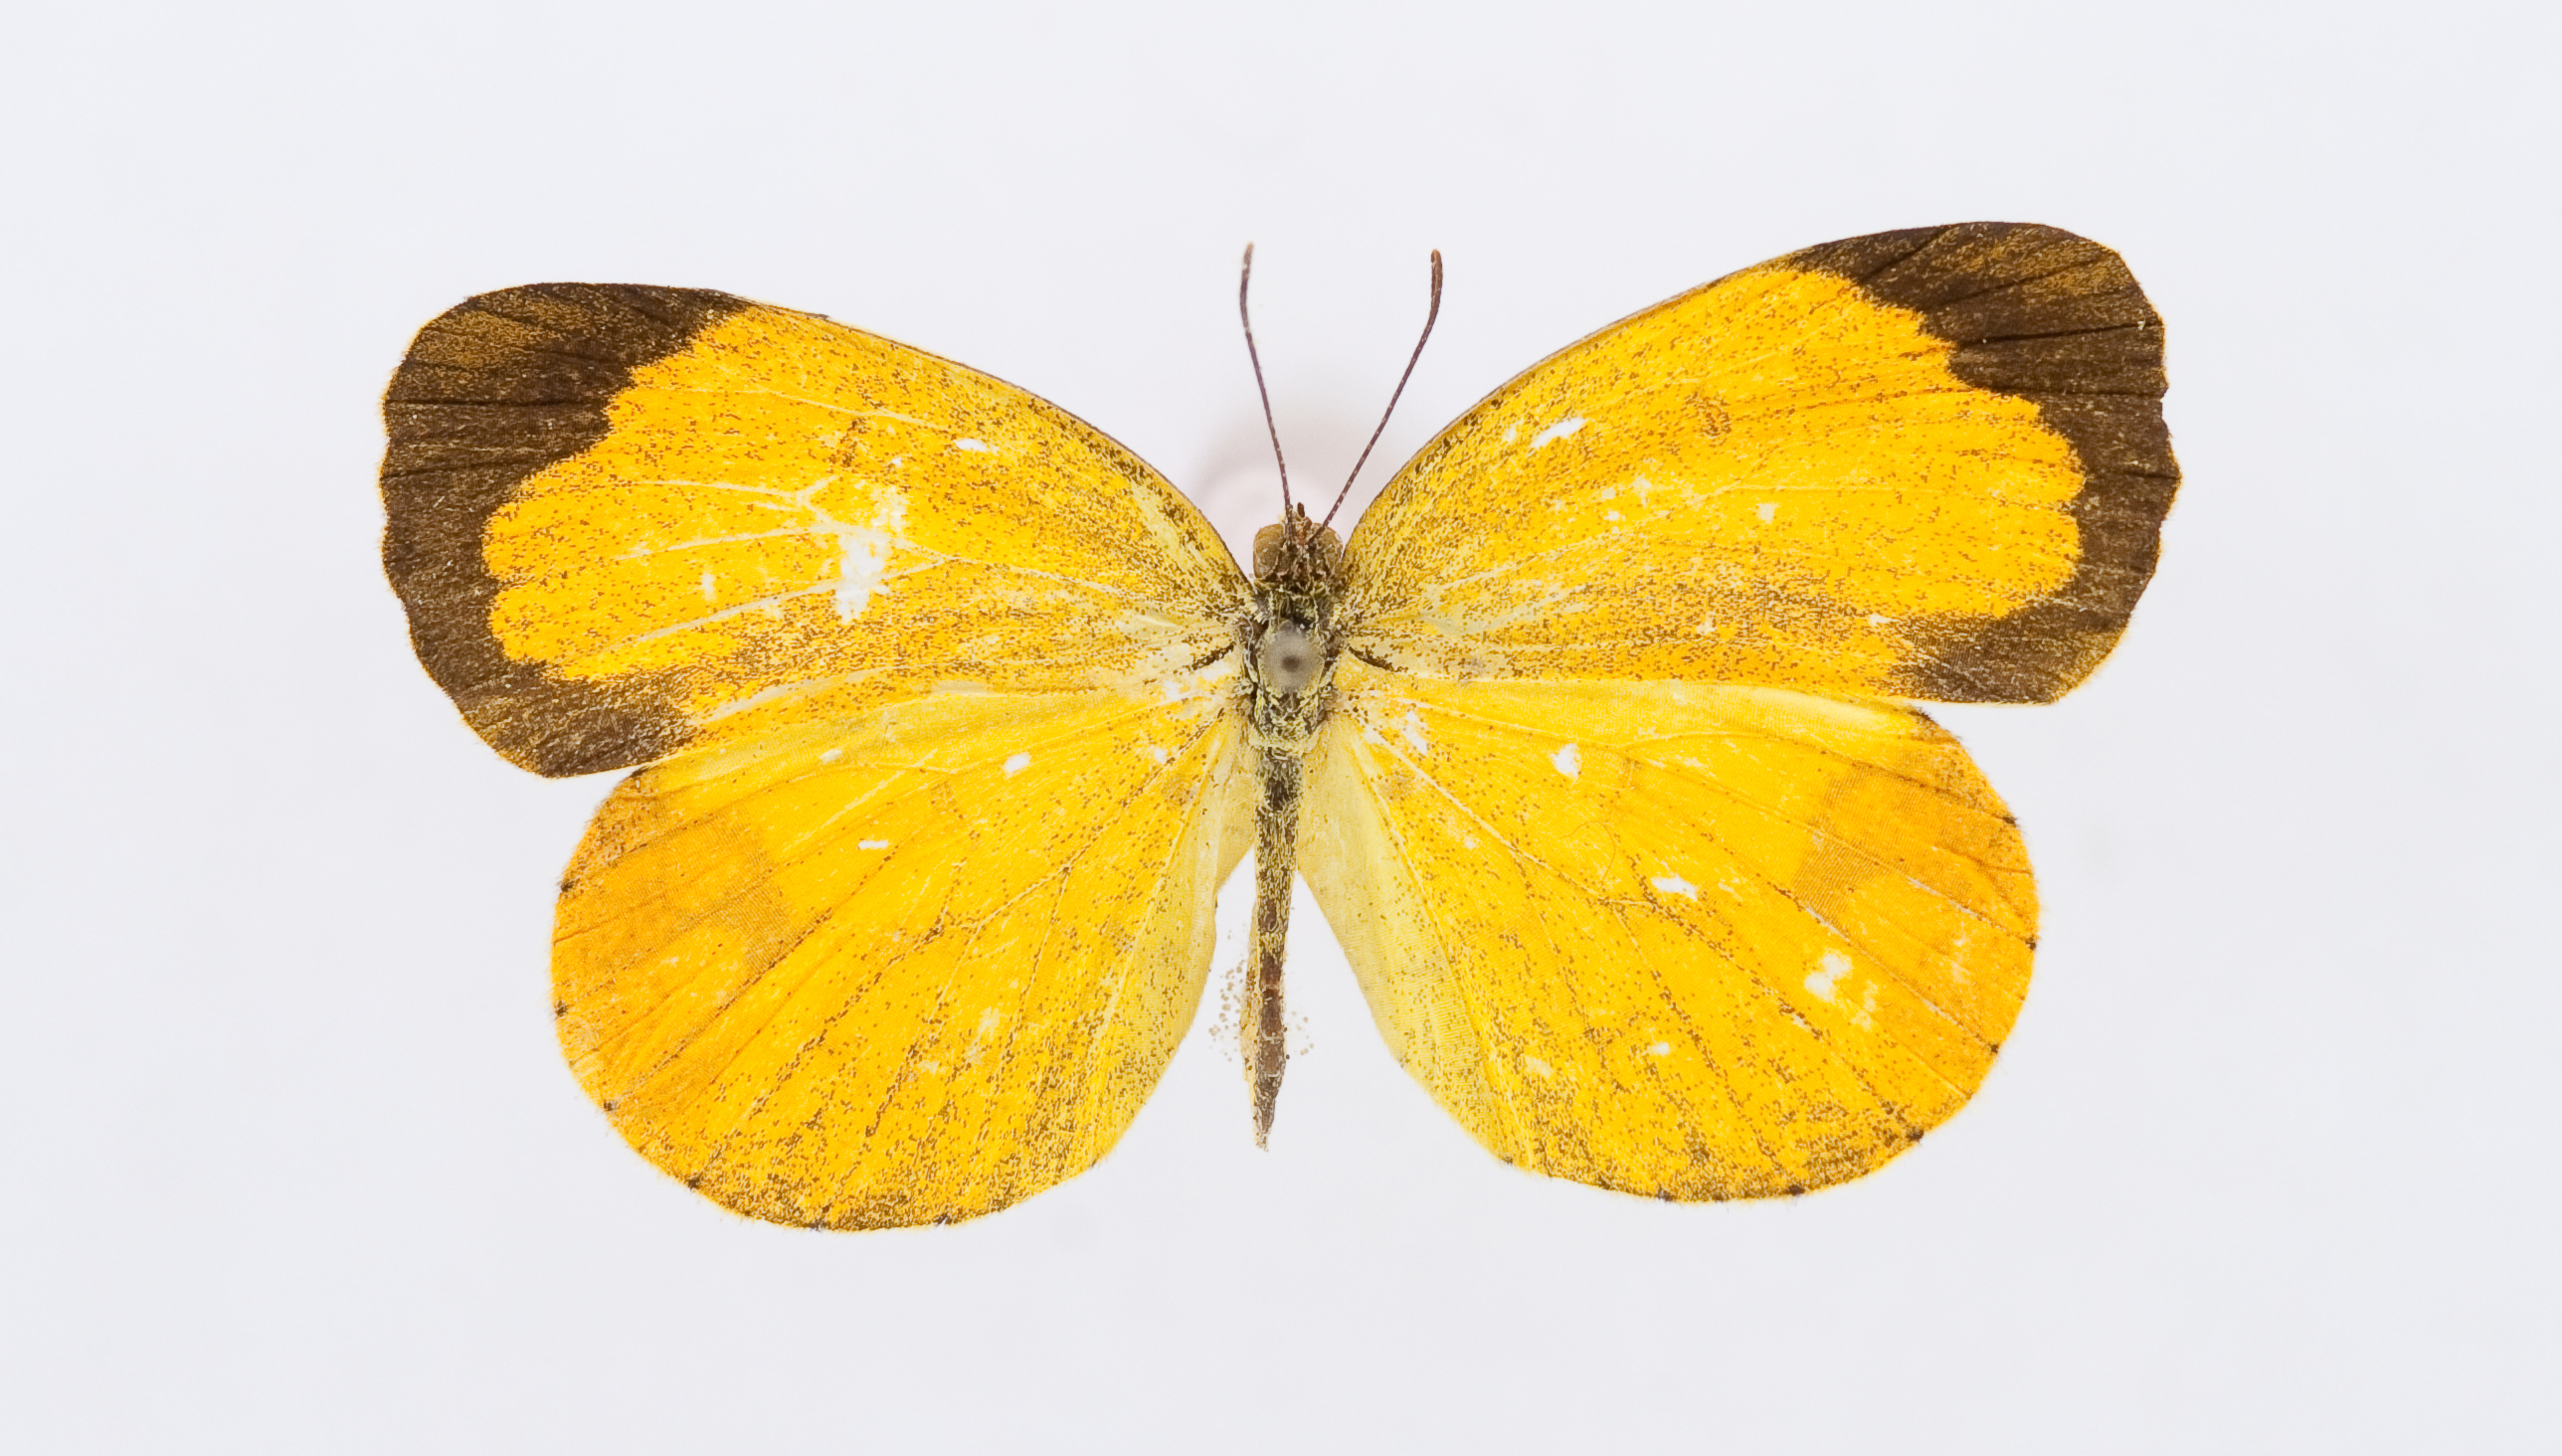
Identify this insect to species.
Pyrisitia pyro
